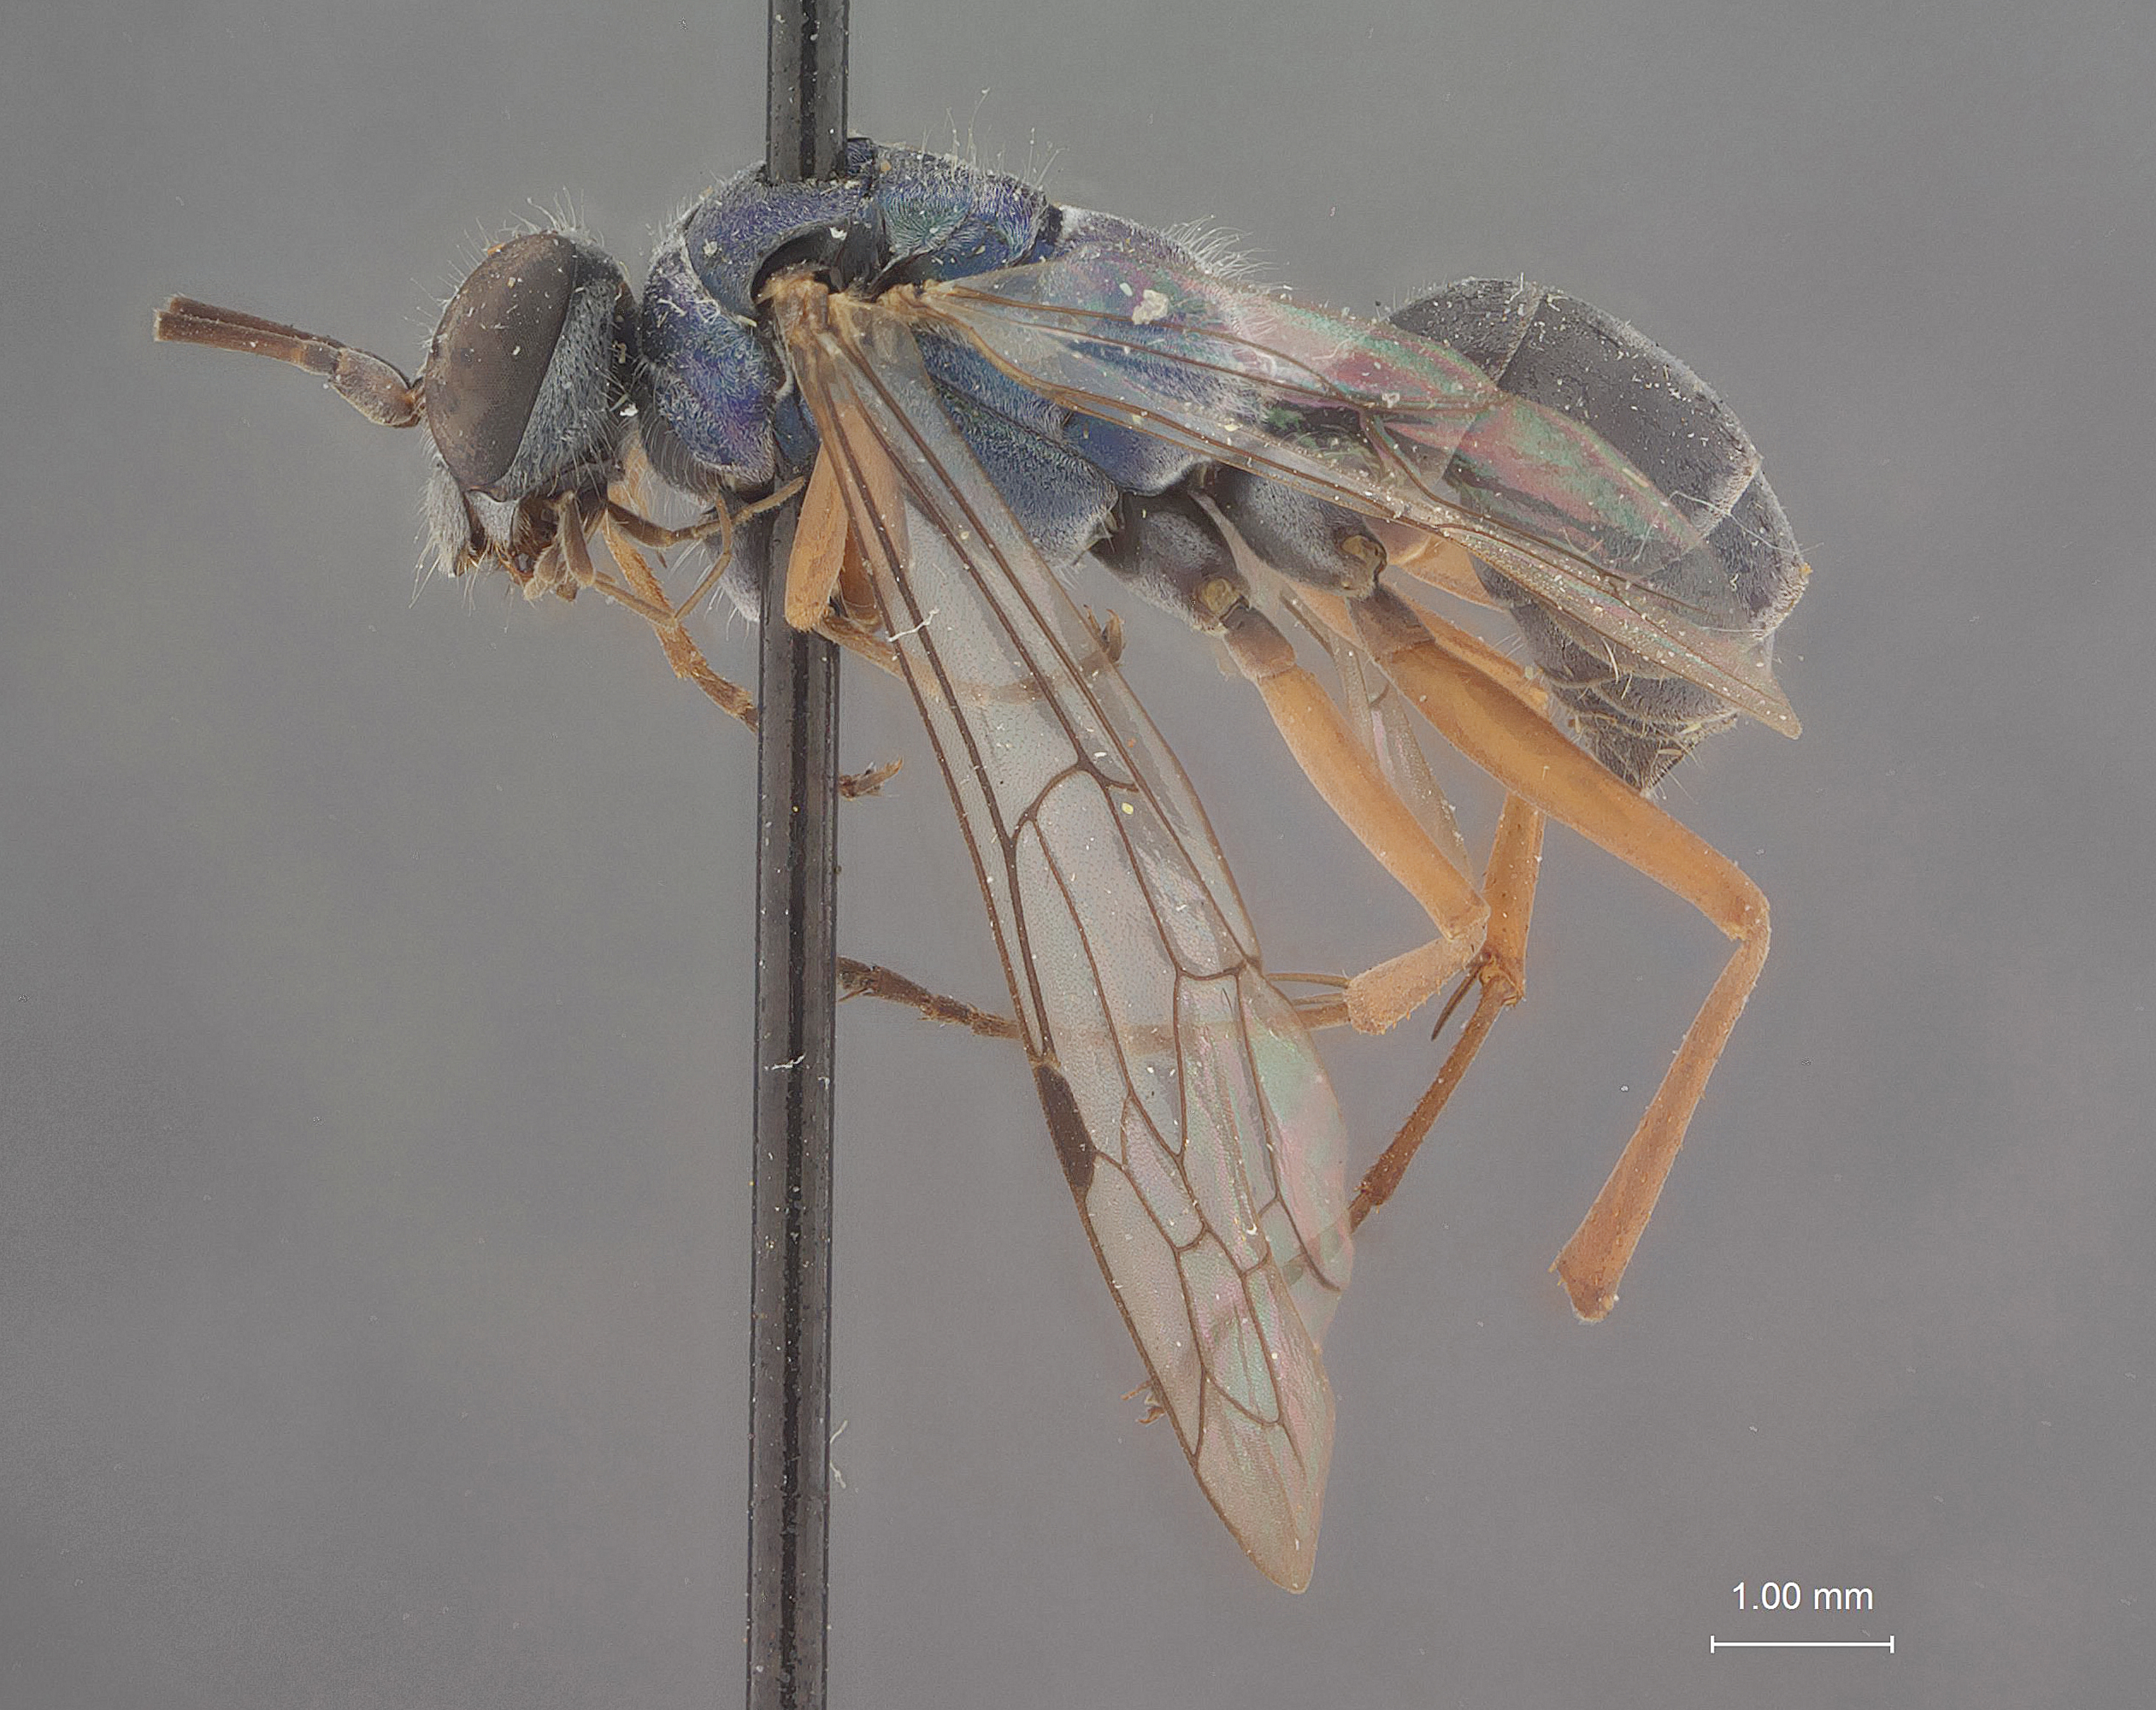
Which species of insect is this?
Auplopus sapphirus
